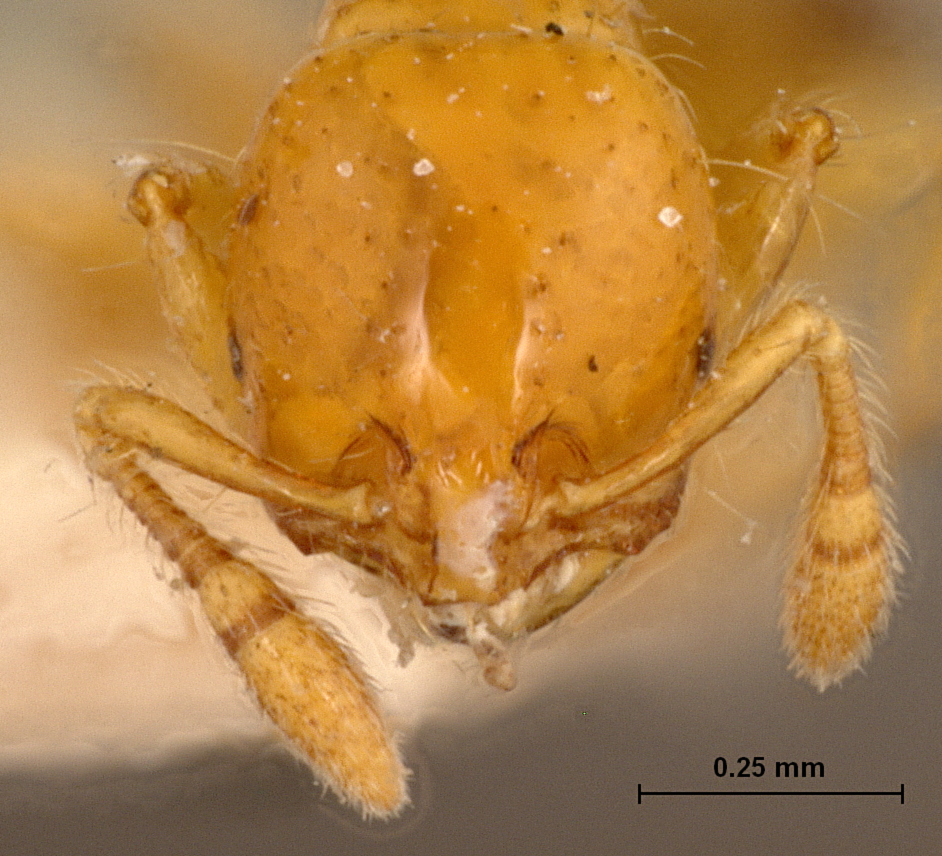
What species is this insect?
Solenopsis spei
